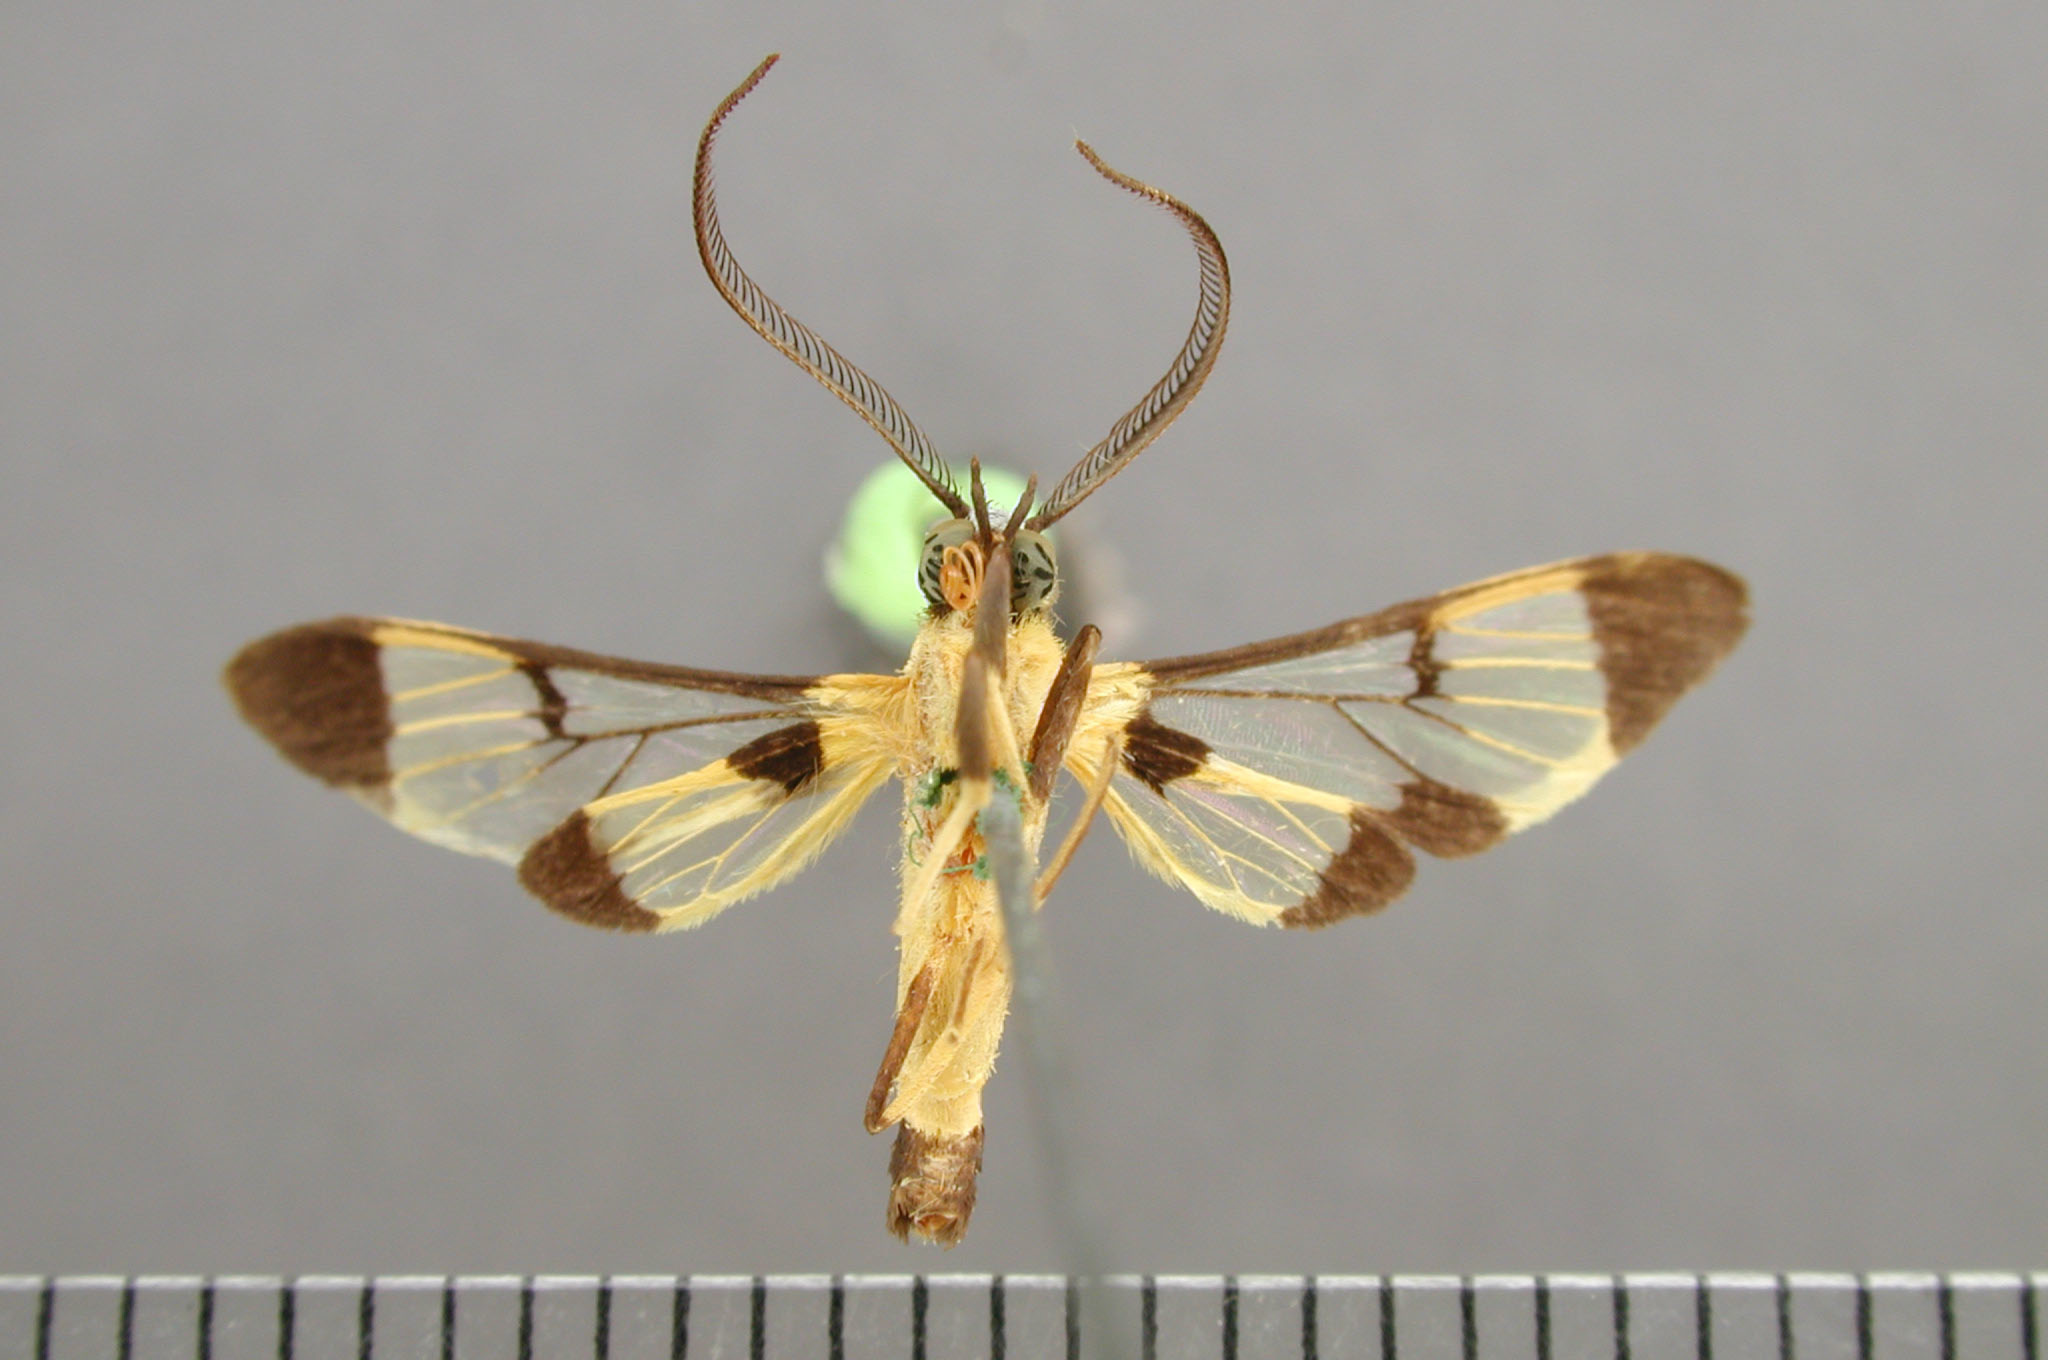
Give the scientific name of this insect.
Loxophlebia flavipicta
